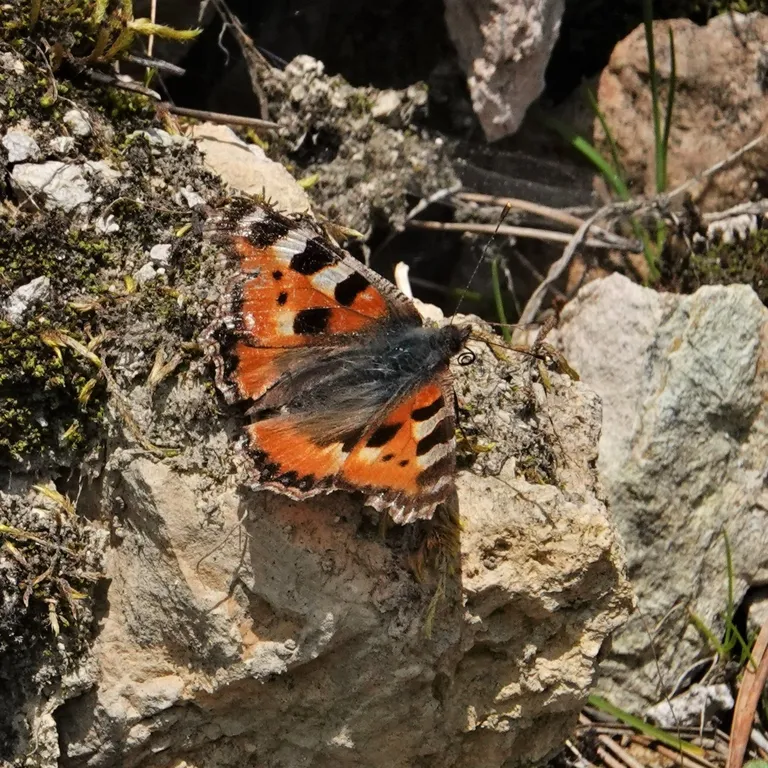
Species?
Aglais urticae
